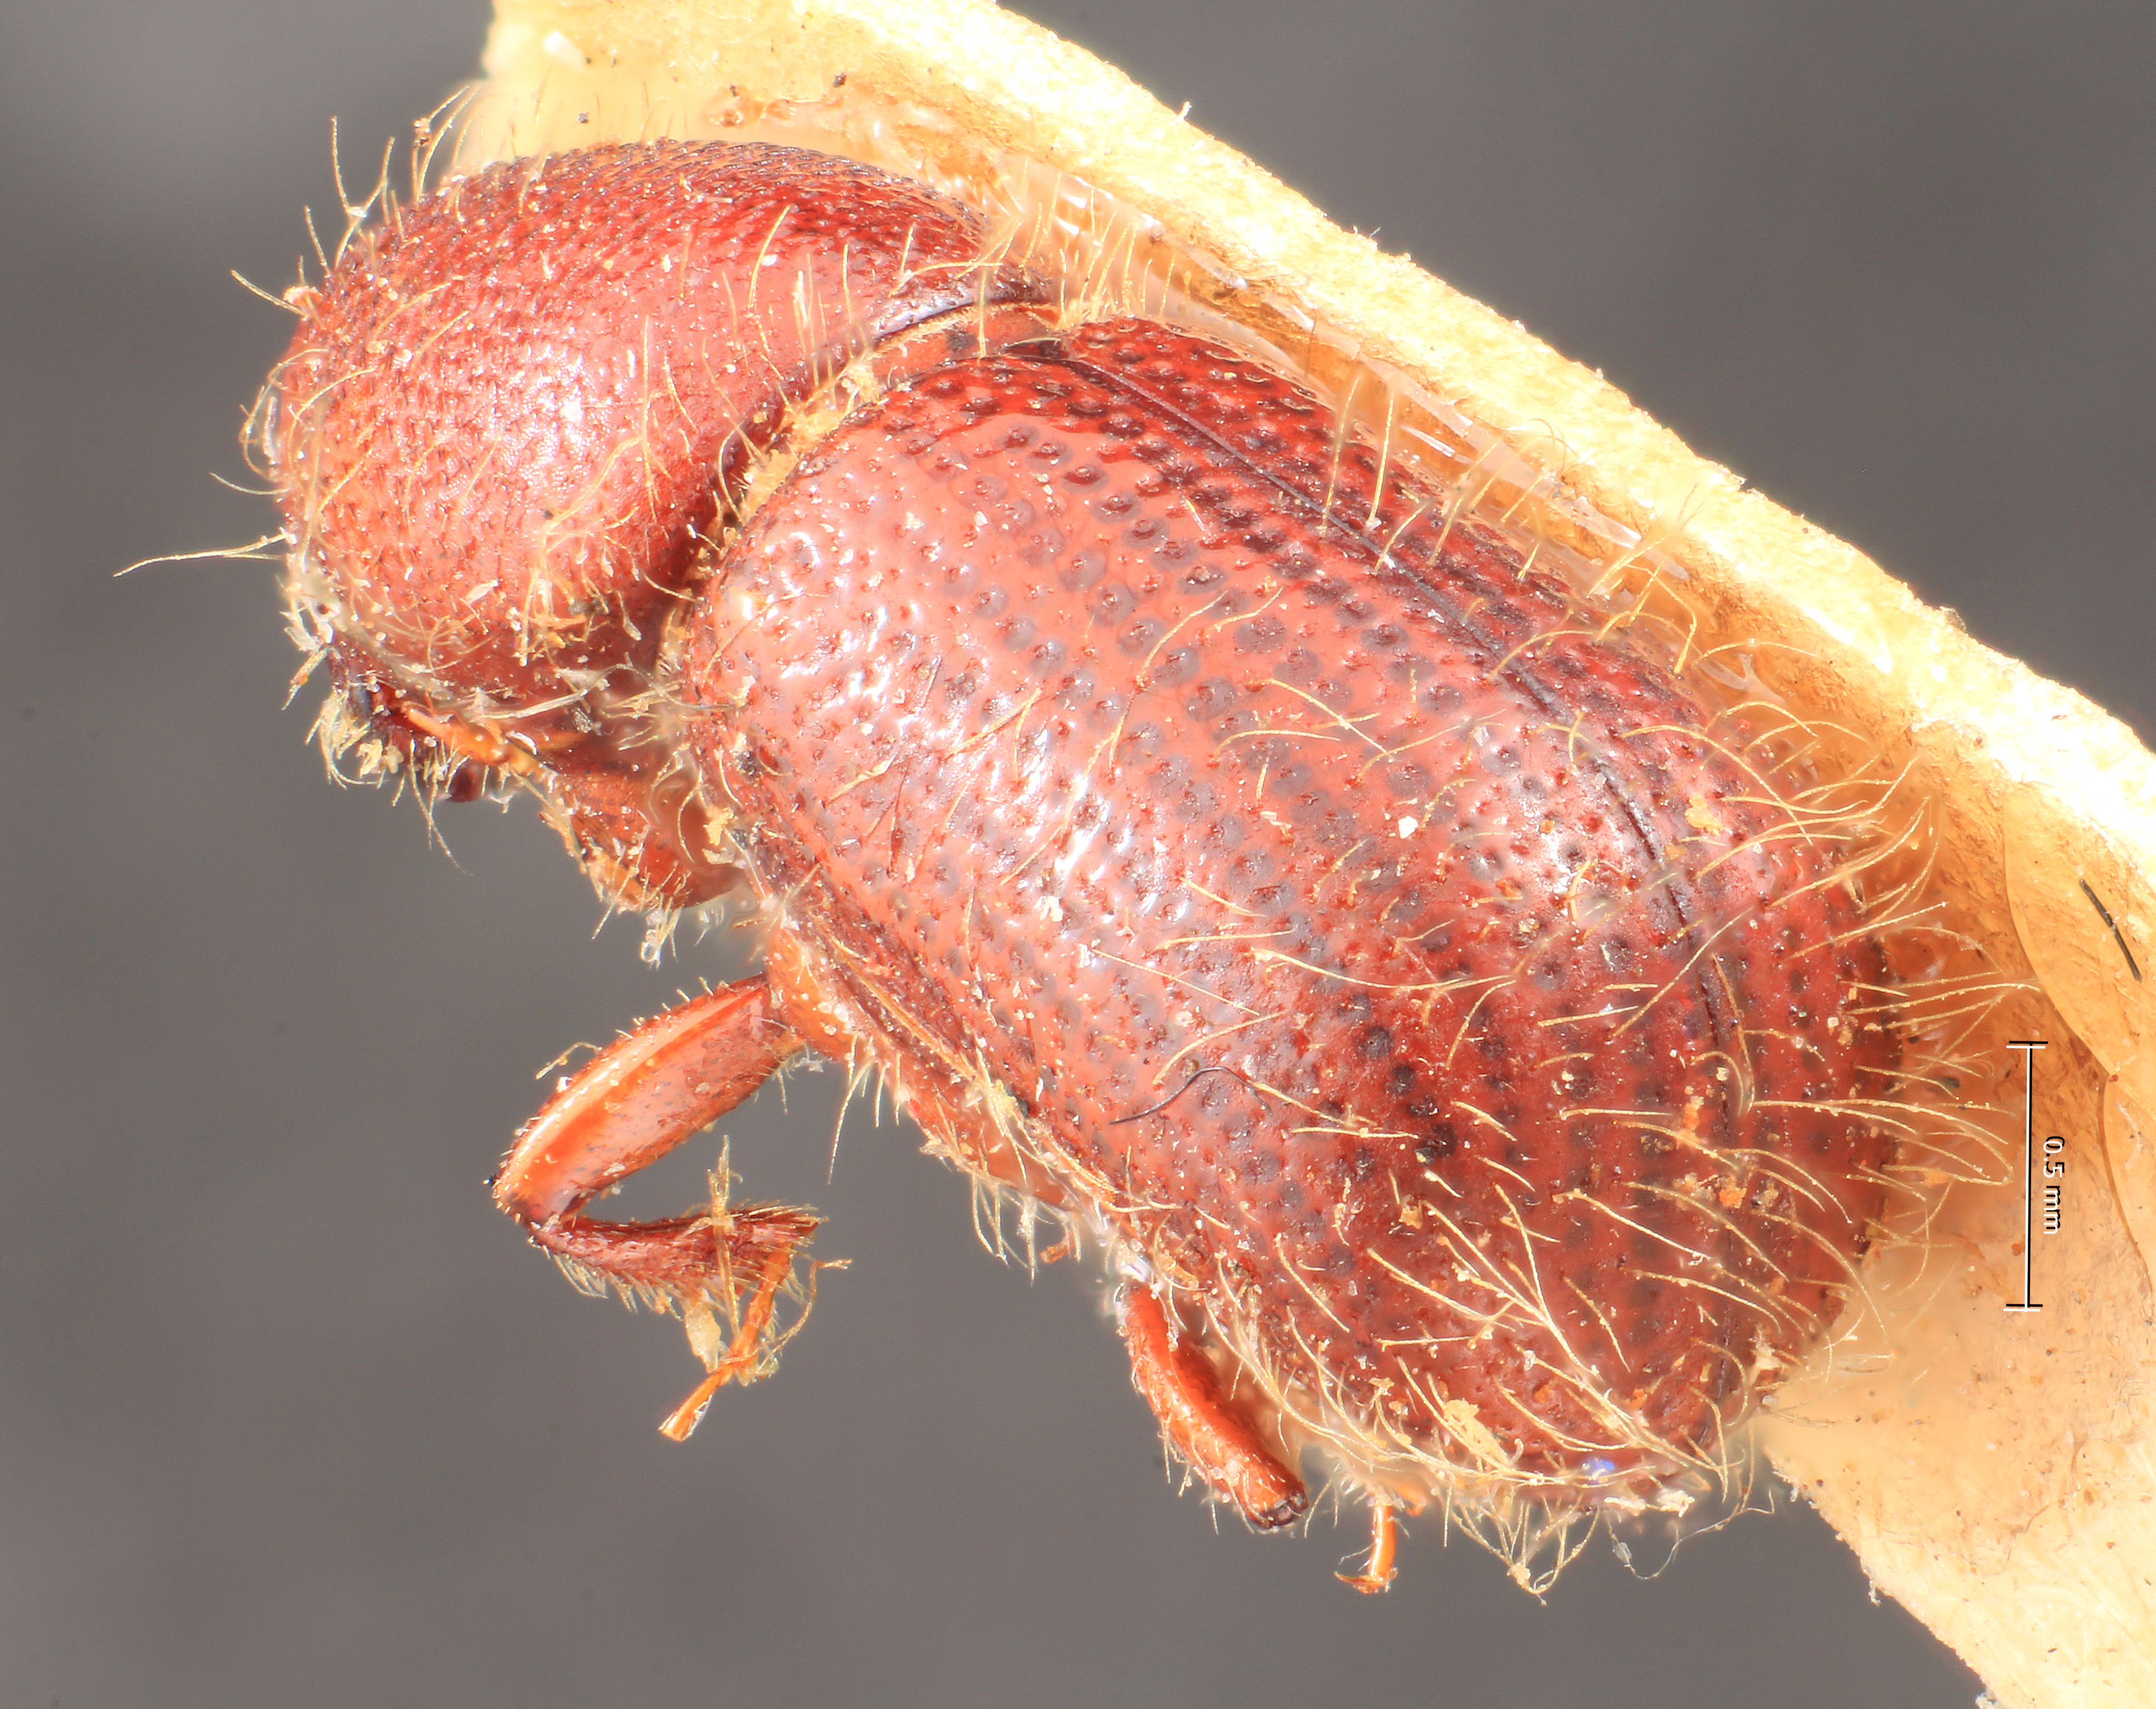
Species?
Dryocoetes rugicollis
